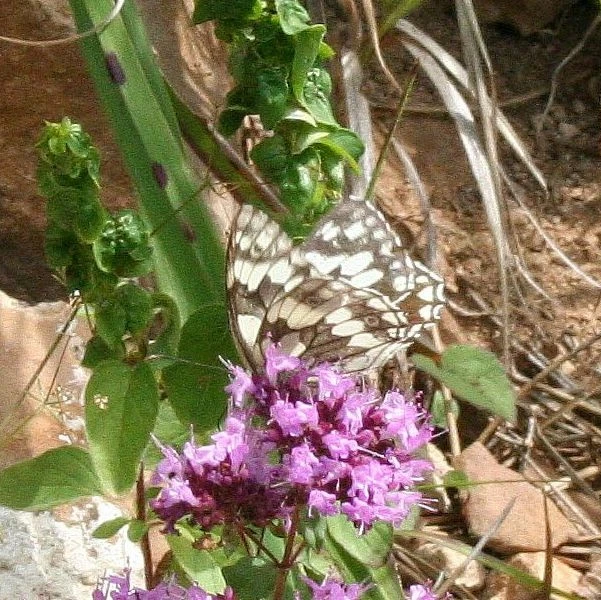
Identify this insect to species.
Melanargia galathea
